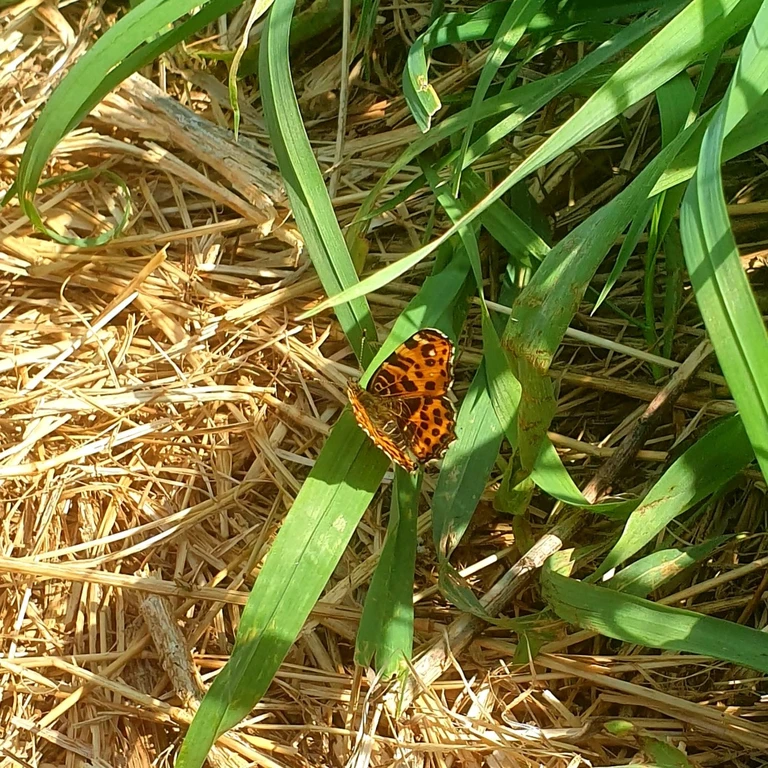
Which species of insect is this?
Araschnia levana
